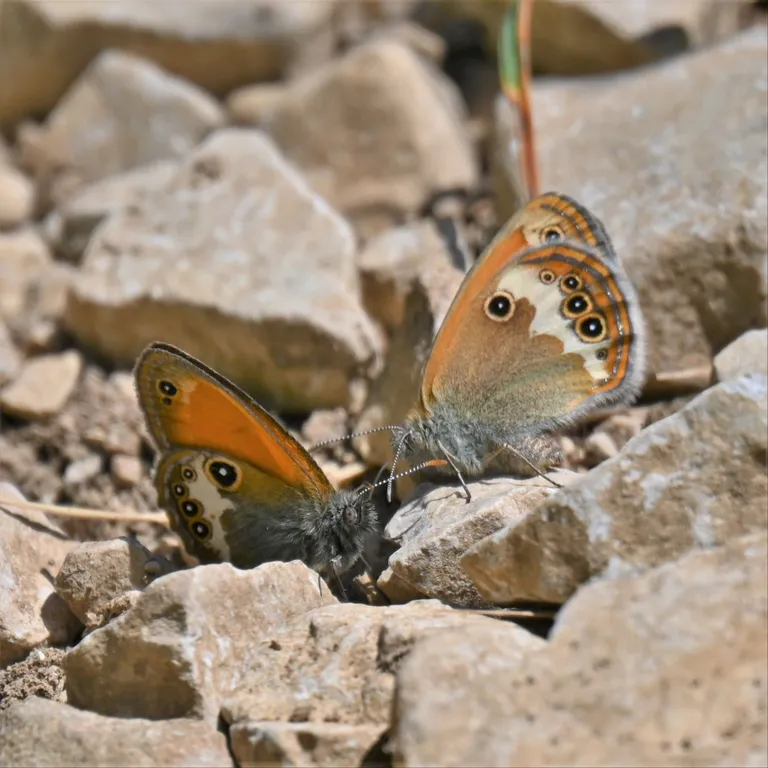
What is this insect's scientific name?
Coenonympha arcania
